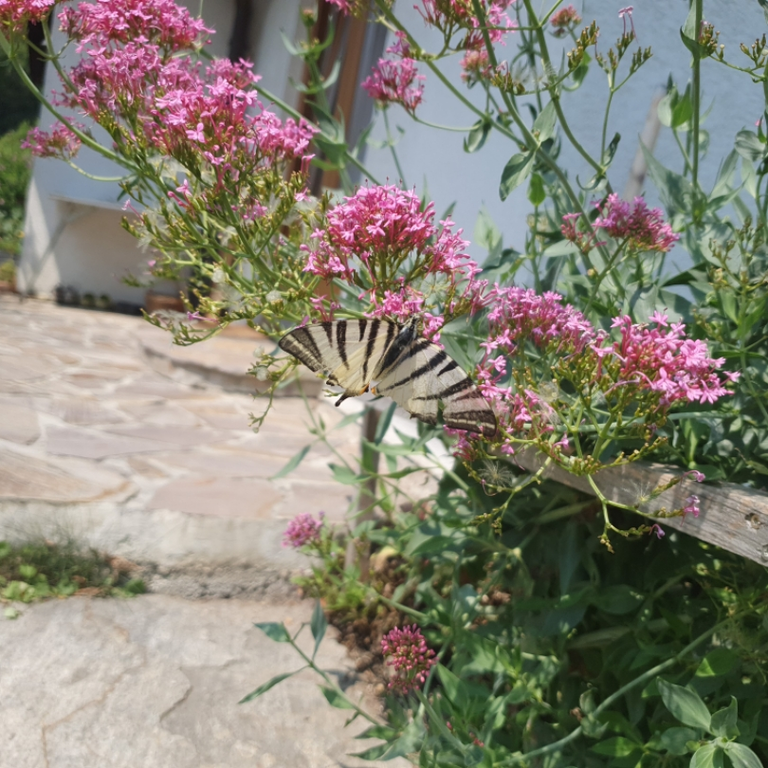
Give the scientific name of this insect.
Iphiclides podalirius
